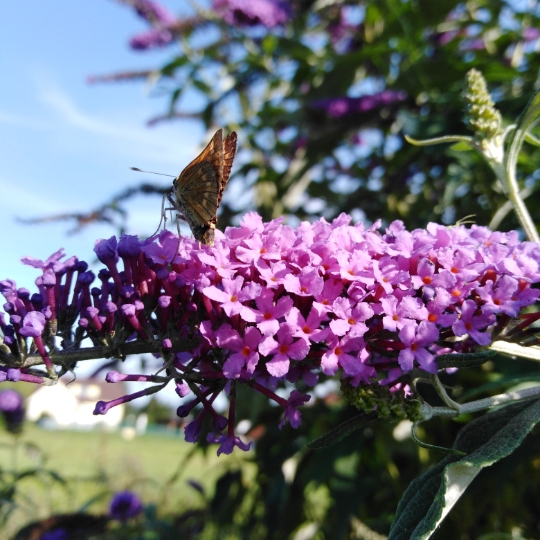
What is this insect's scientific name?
Ochlodes sylvanus (also Ochlodes venata)
